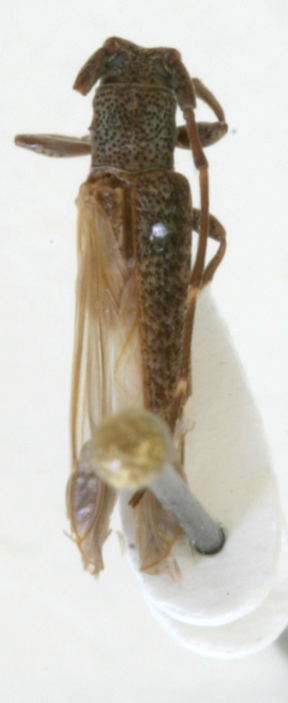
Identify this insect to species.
Nyctonympha boyacana
